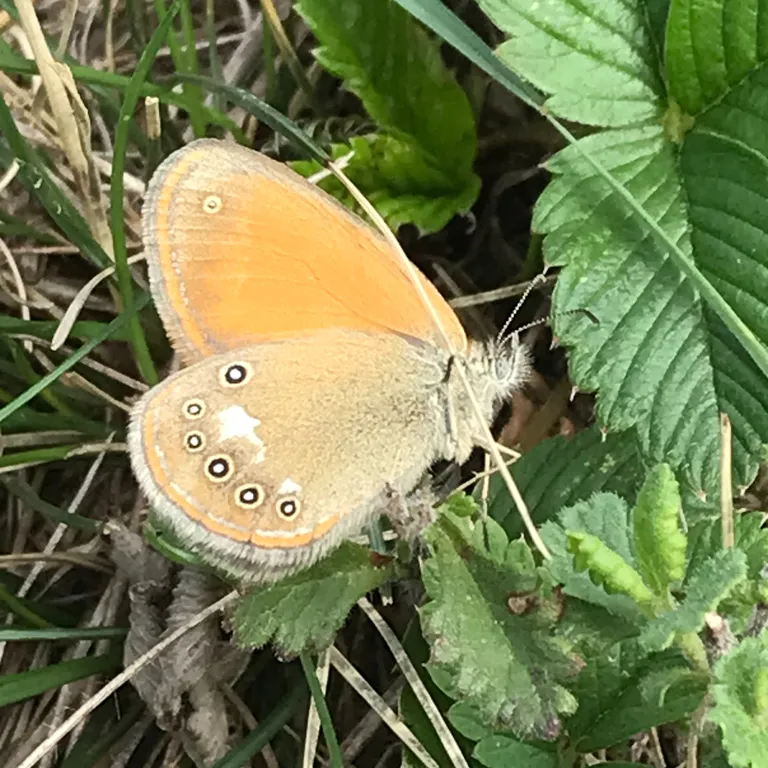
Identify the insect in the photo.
Coenonympha glycerion (also Coenonympha iphis)
